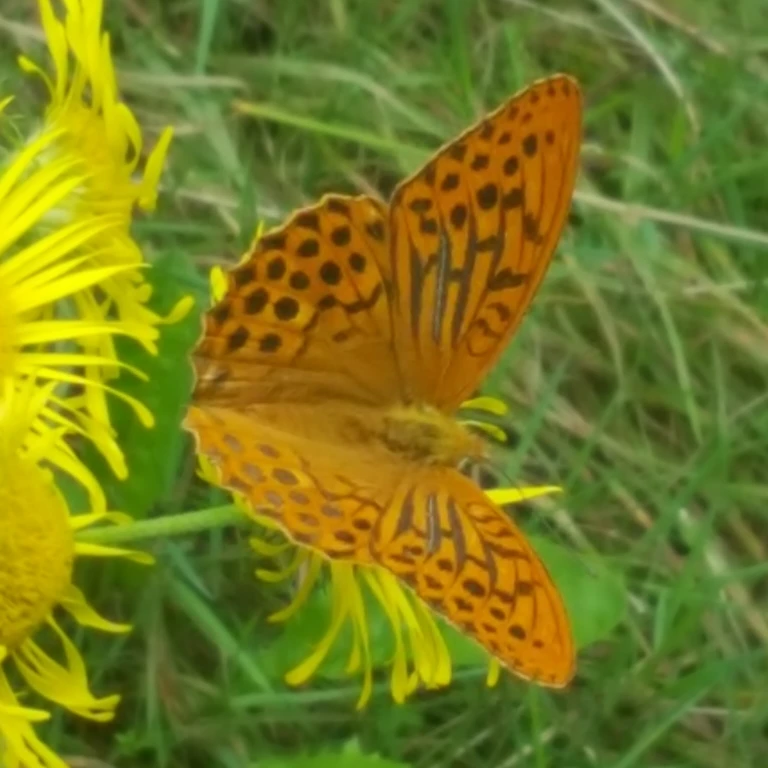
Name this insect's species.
Argynnis paphia
